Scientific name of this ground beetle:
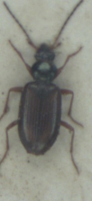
Bembidion testaceum
